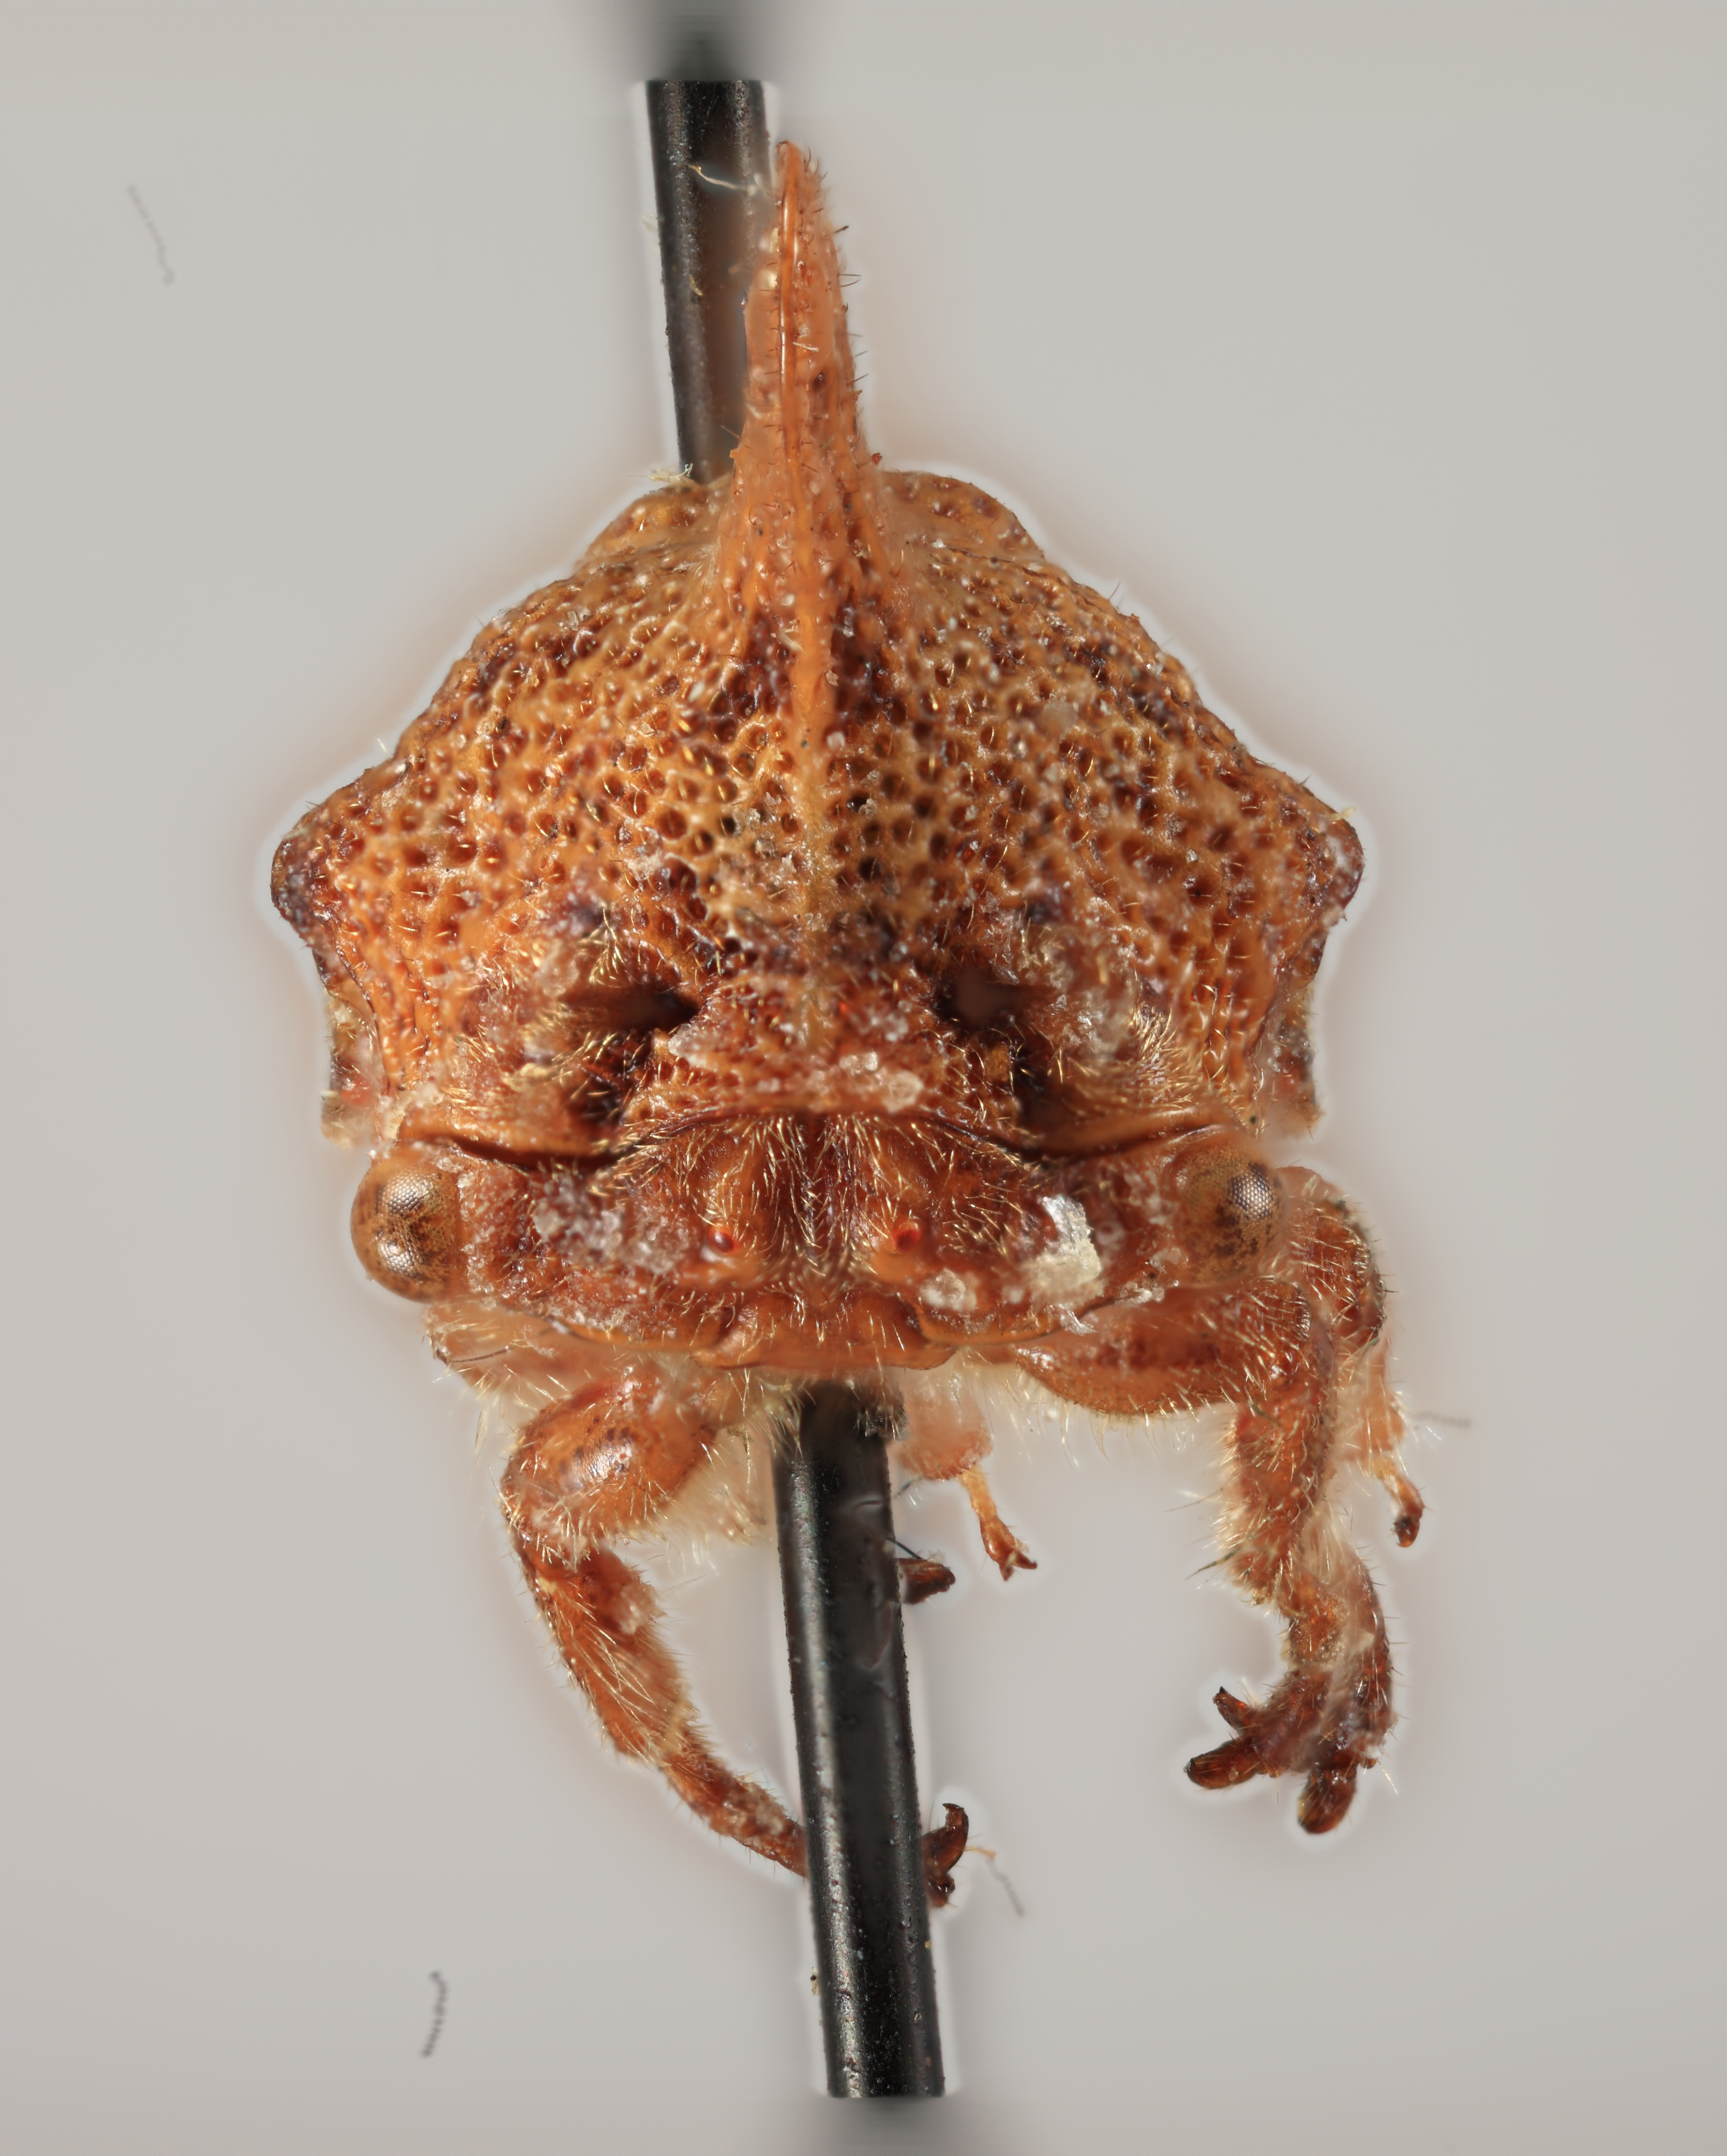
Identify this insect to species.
Platycotis cornuta
